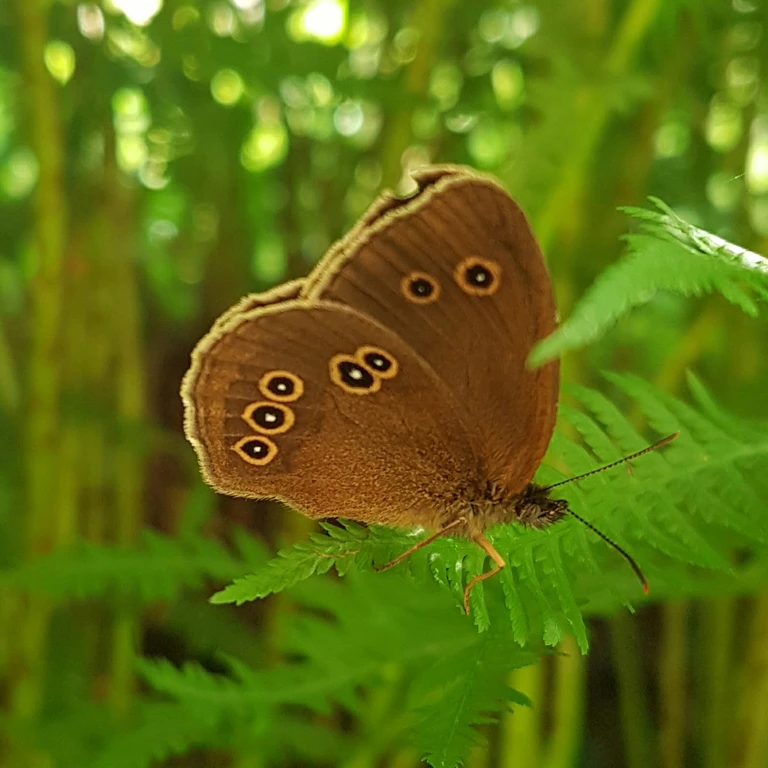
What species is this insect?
Aphantopus hyperantus
